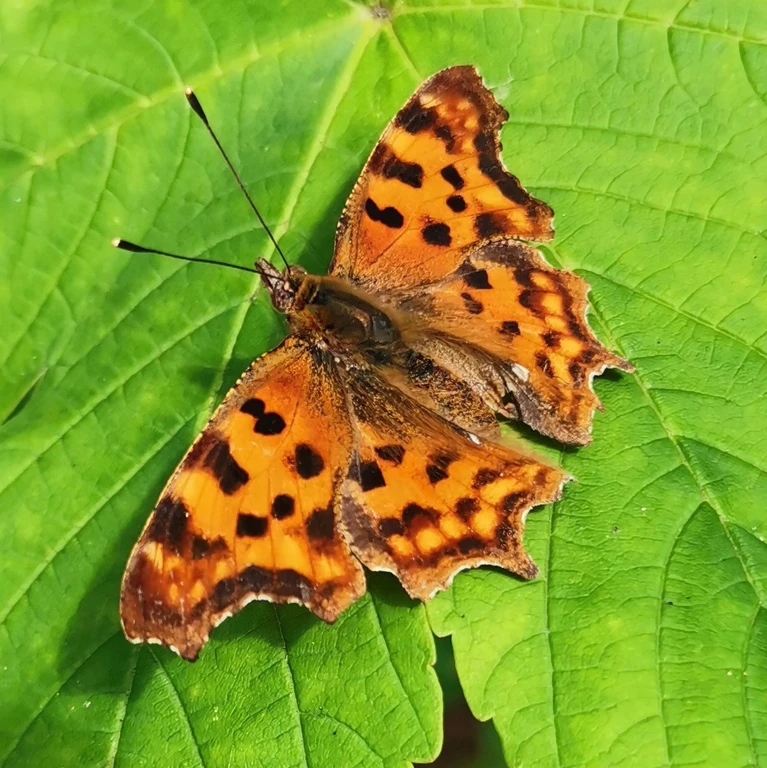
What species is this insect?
Polygonia c-album
